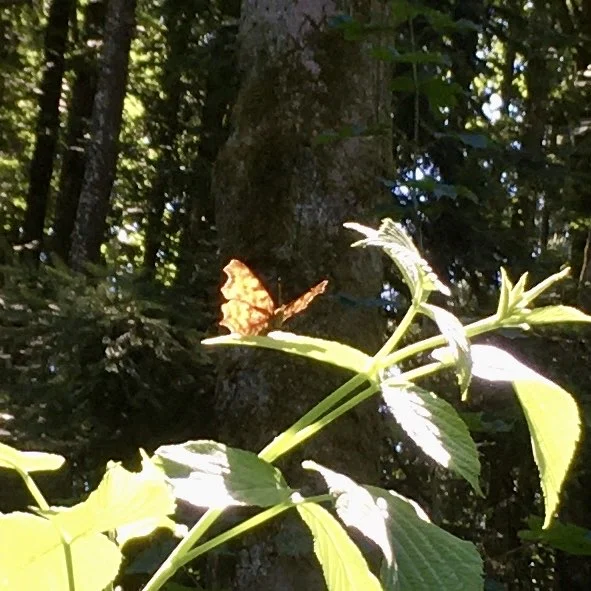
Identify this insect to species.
Polygonia c-album
